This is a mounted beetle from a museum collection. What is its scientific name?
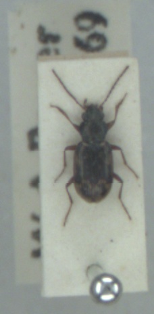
Bembidion varium
